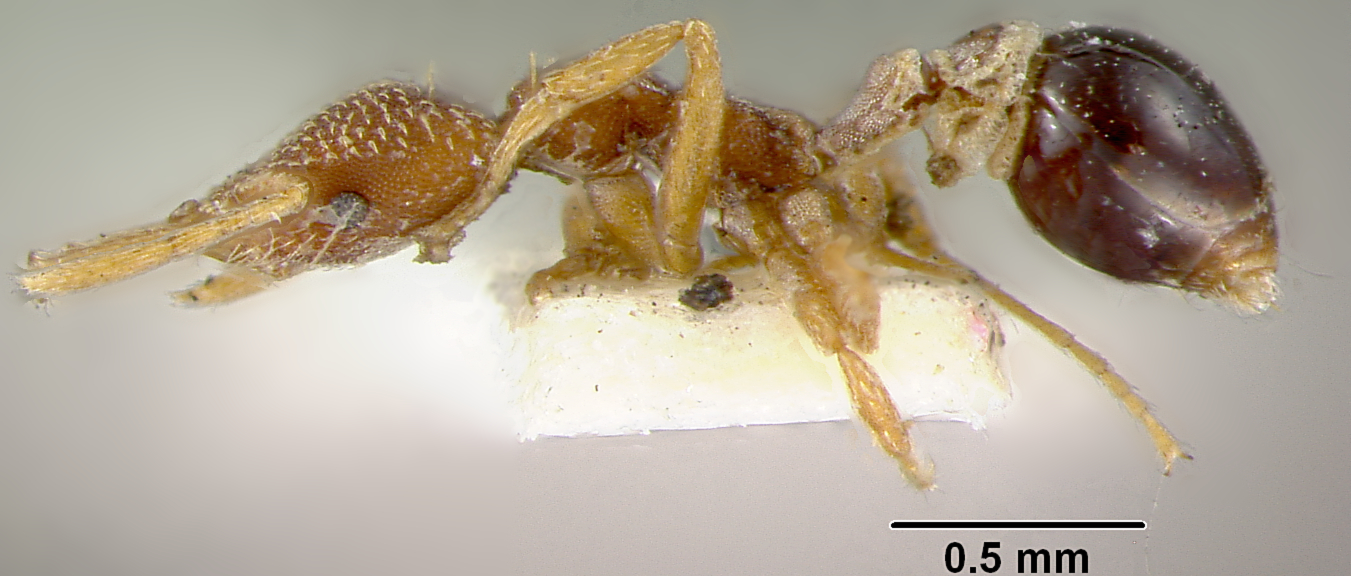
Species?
Strumigenys hemidisca
